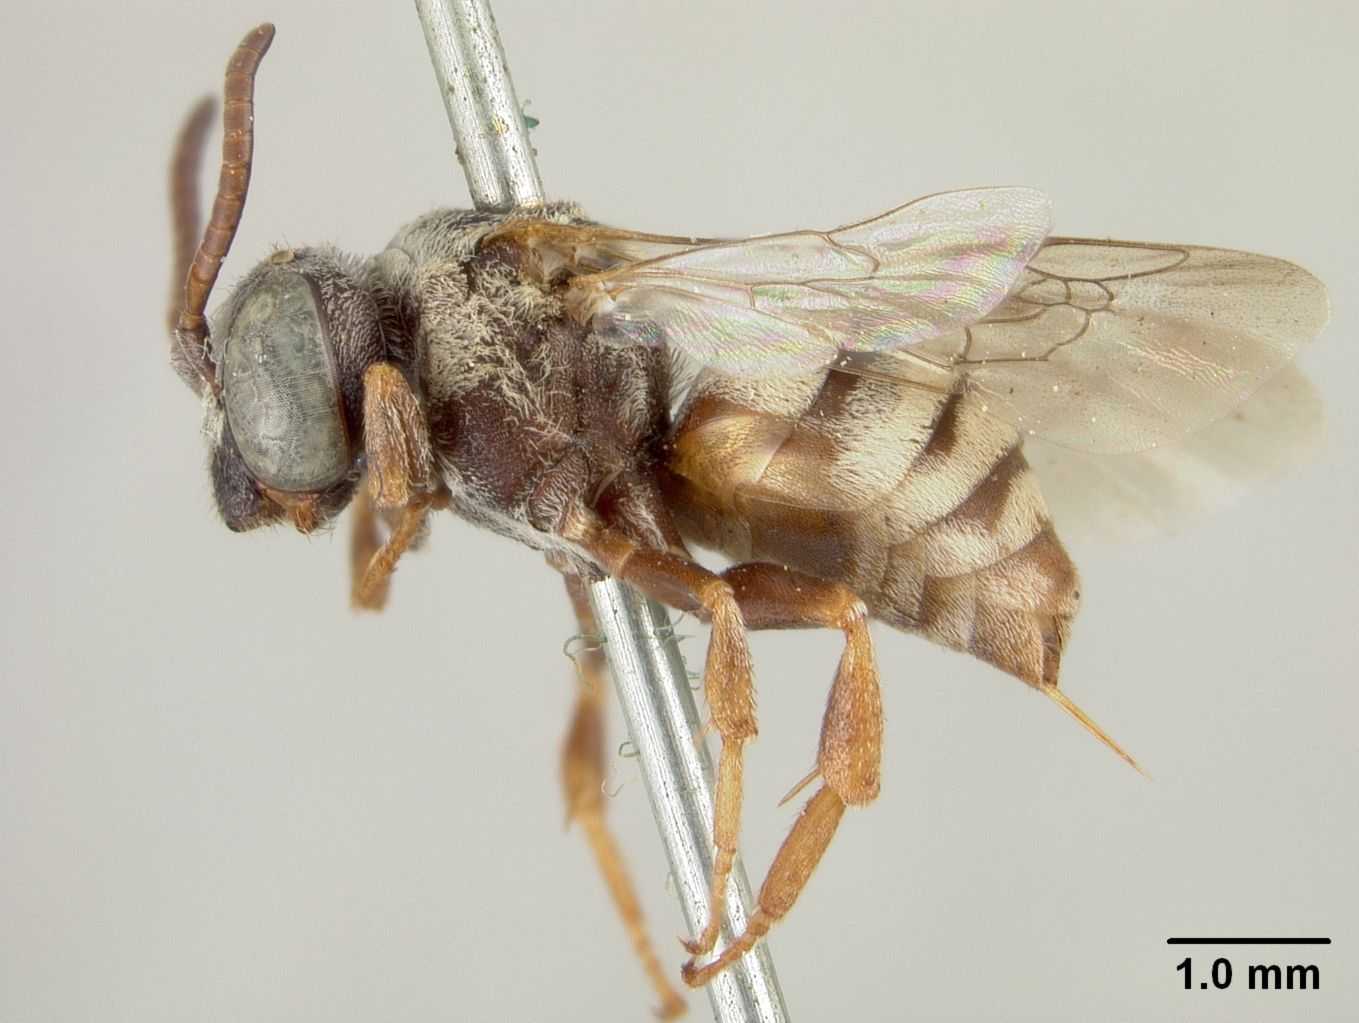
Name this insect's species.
Epeolus barberiellus
